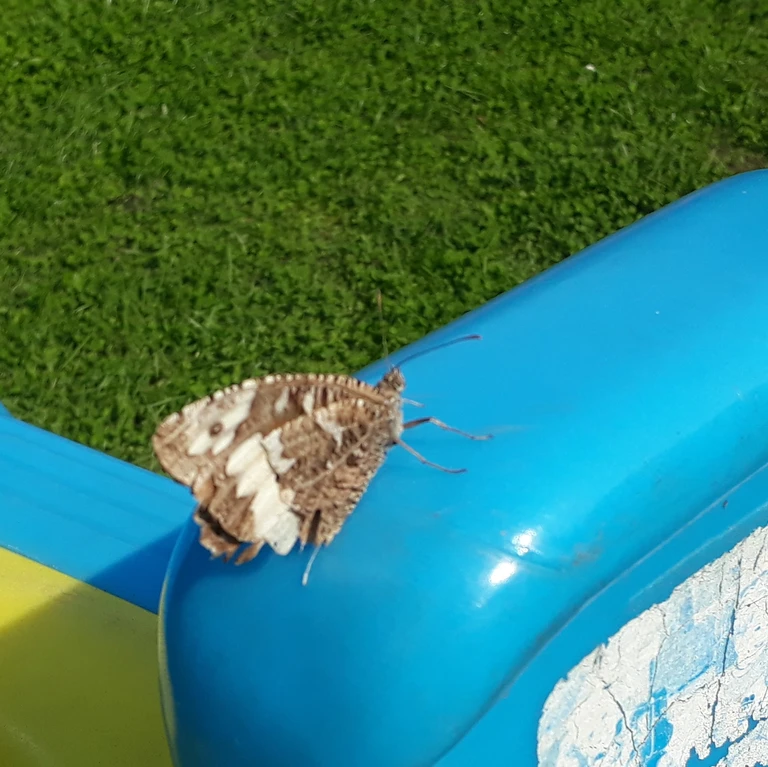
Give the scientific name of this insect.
Brintesia circe
